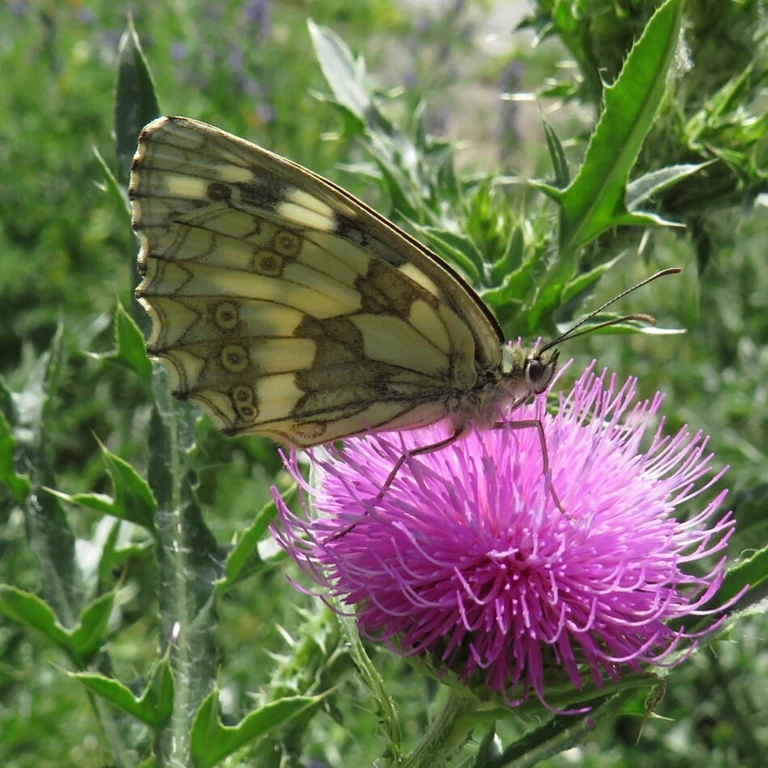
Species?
Melanargia galathea
